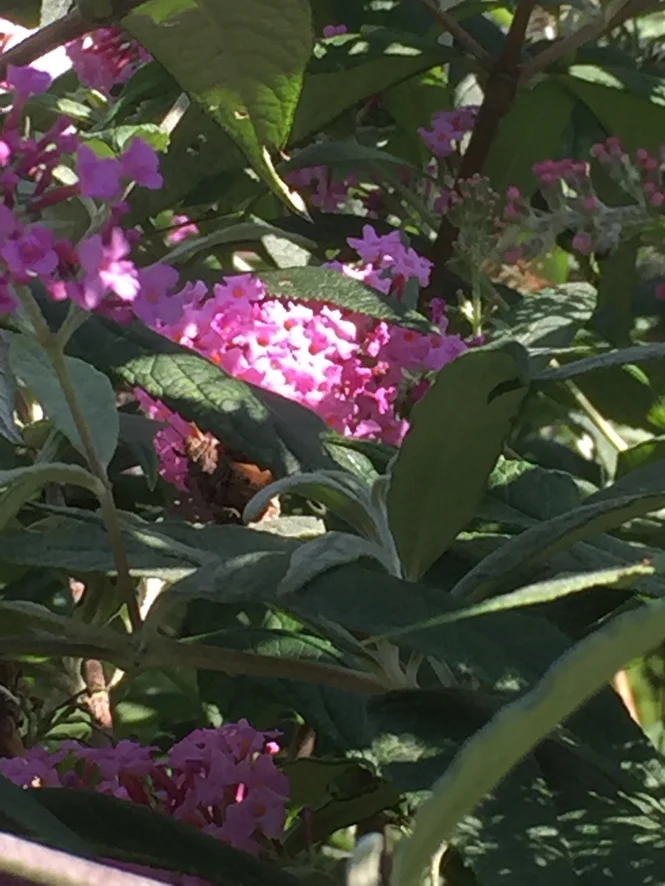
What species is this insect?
Autographa gamma
